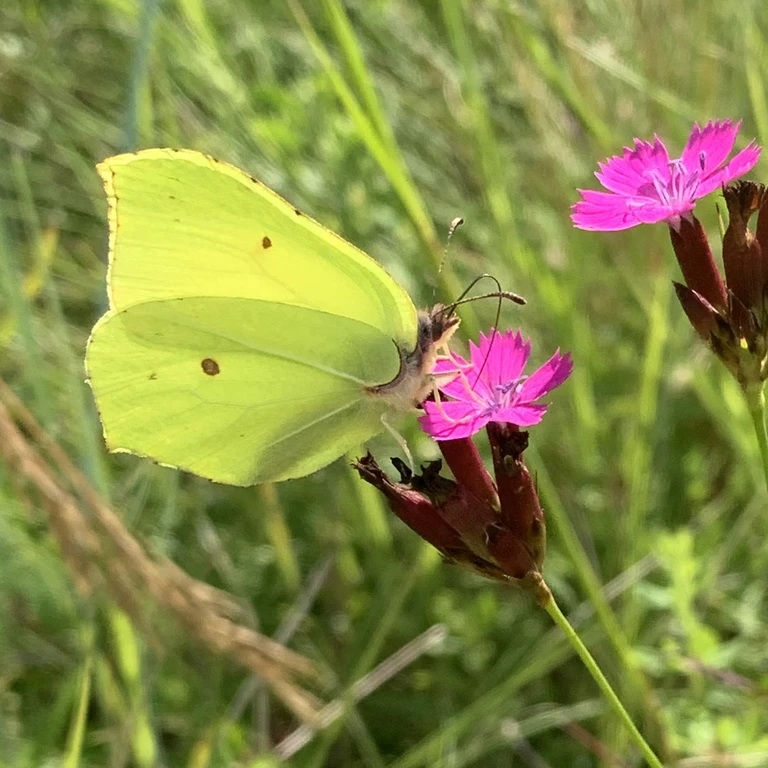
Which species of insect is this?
Gonepteryx rhamni
